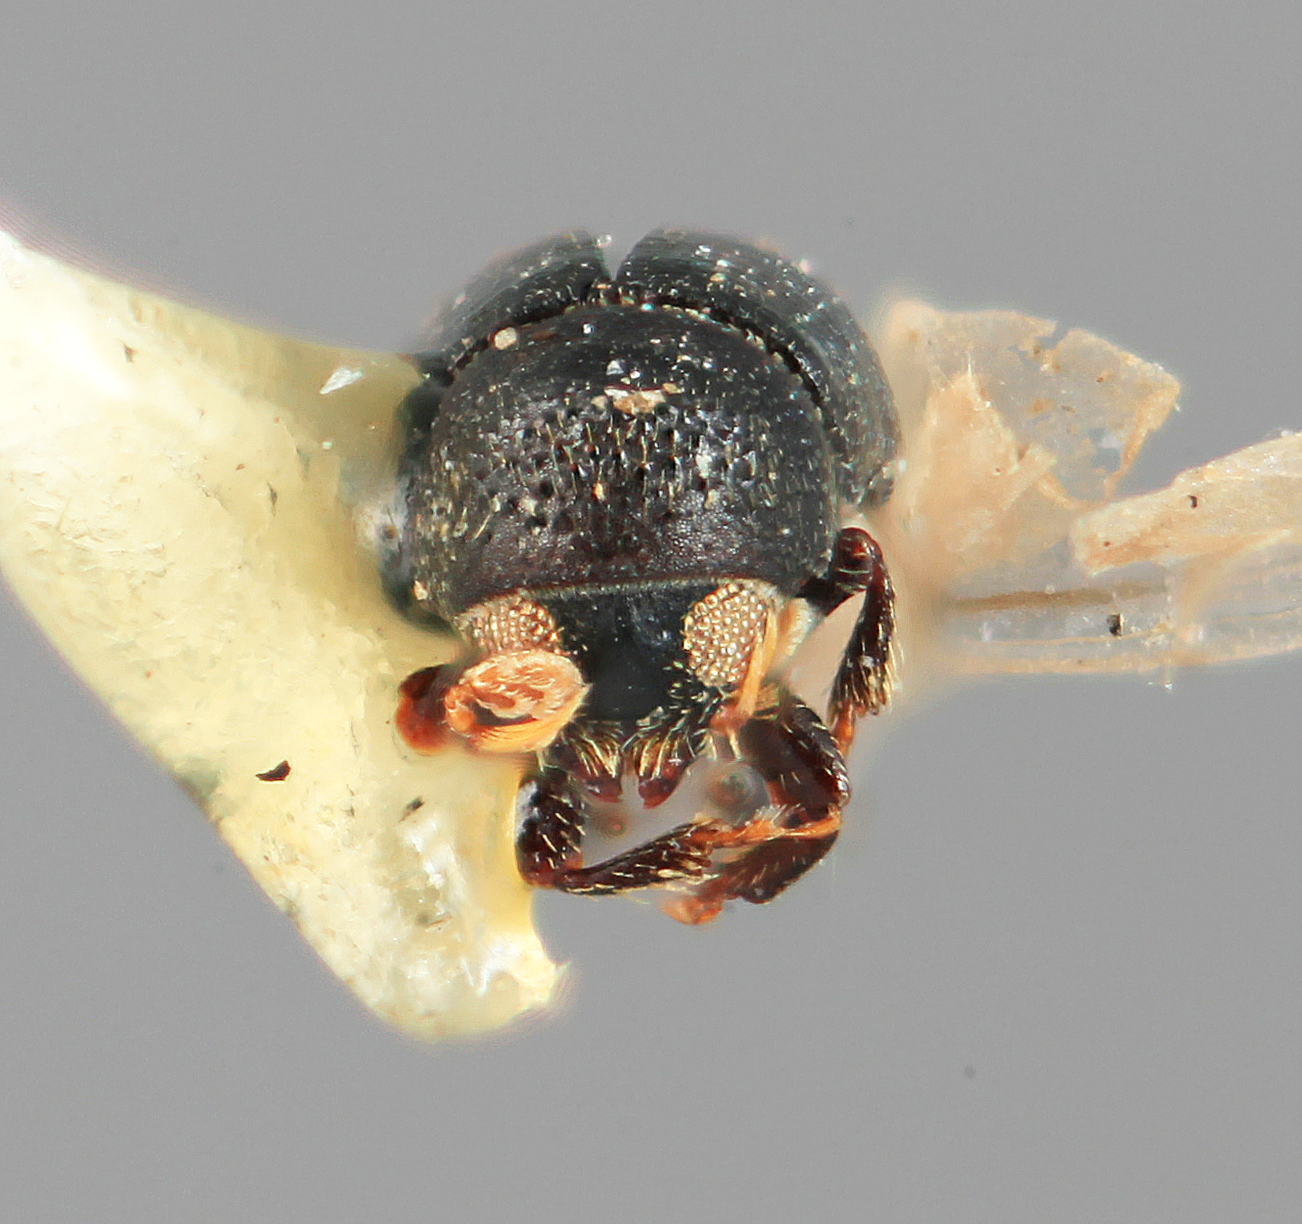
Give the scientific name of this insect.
Micracisella nigra
